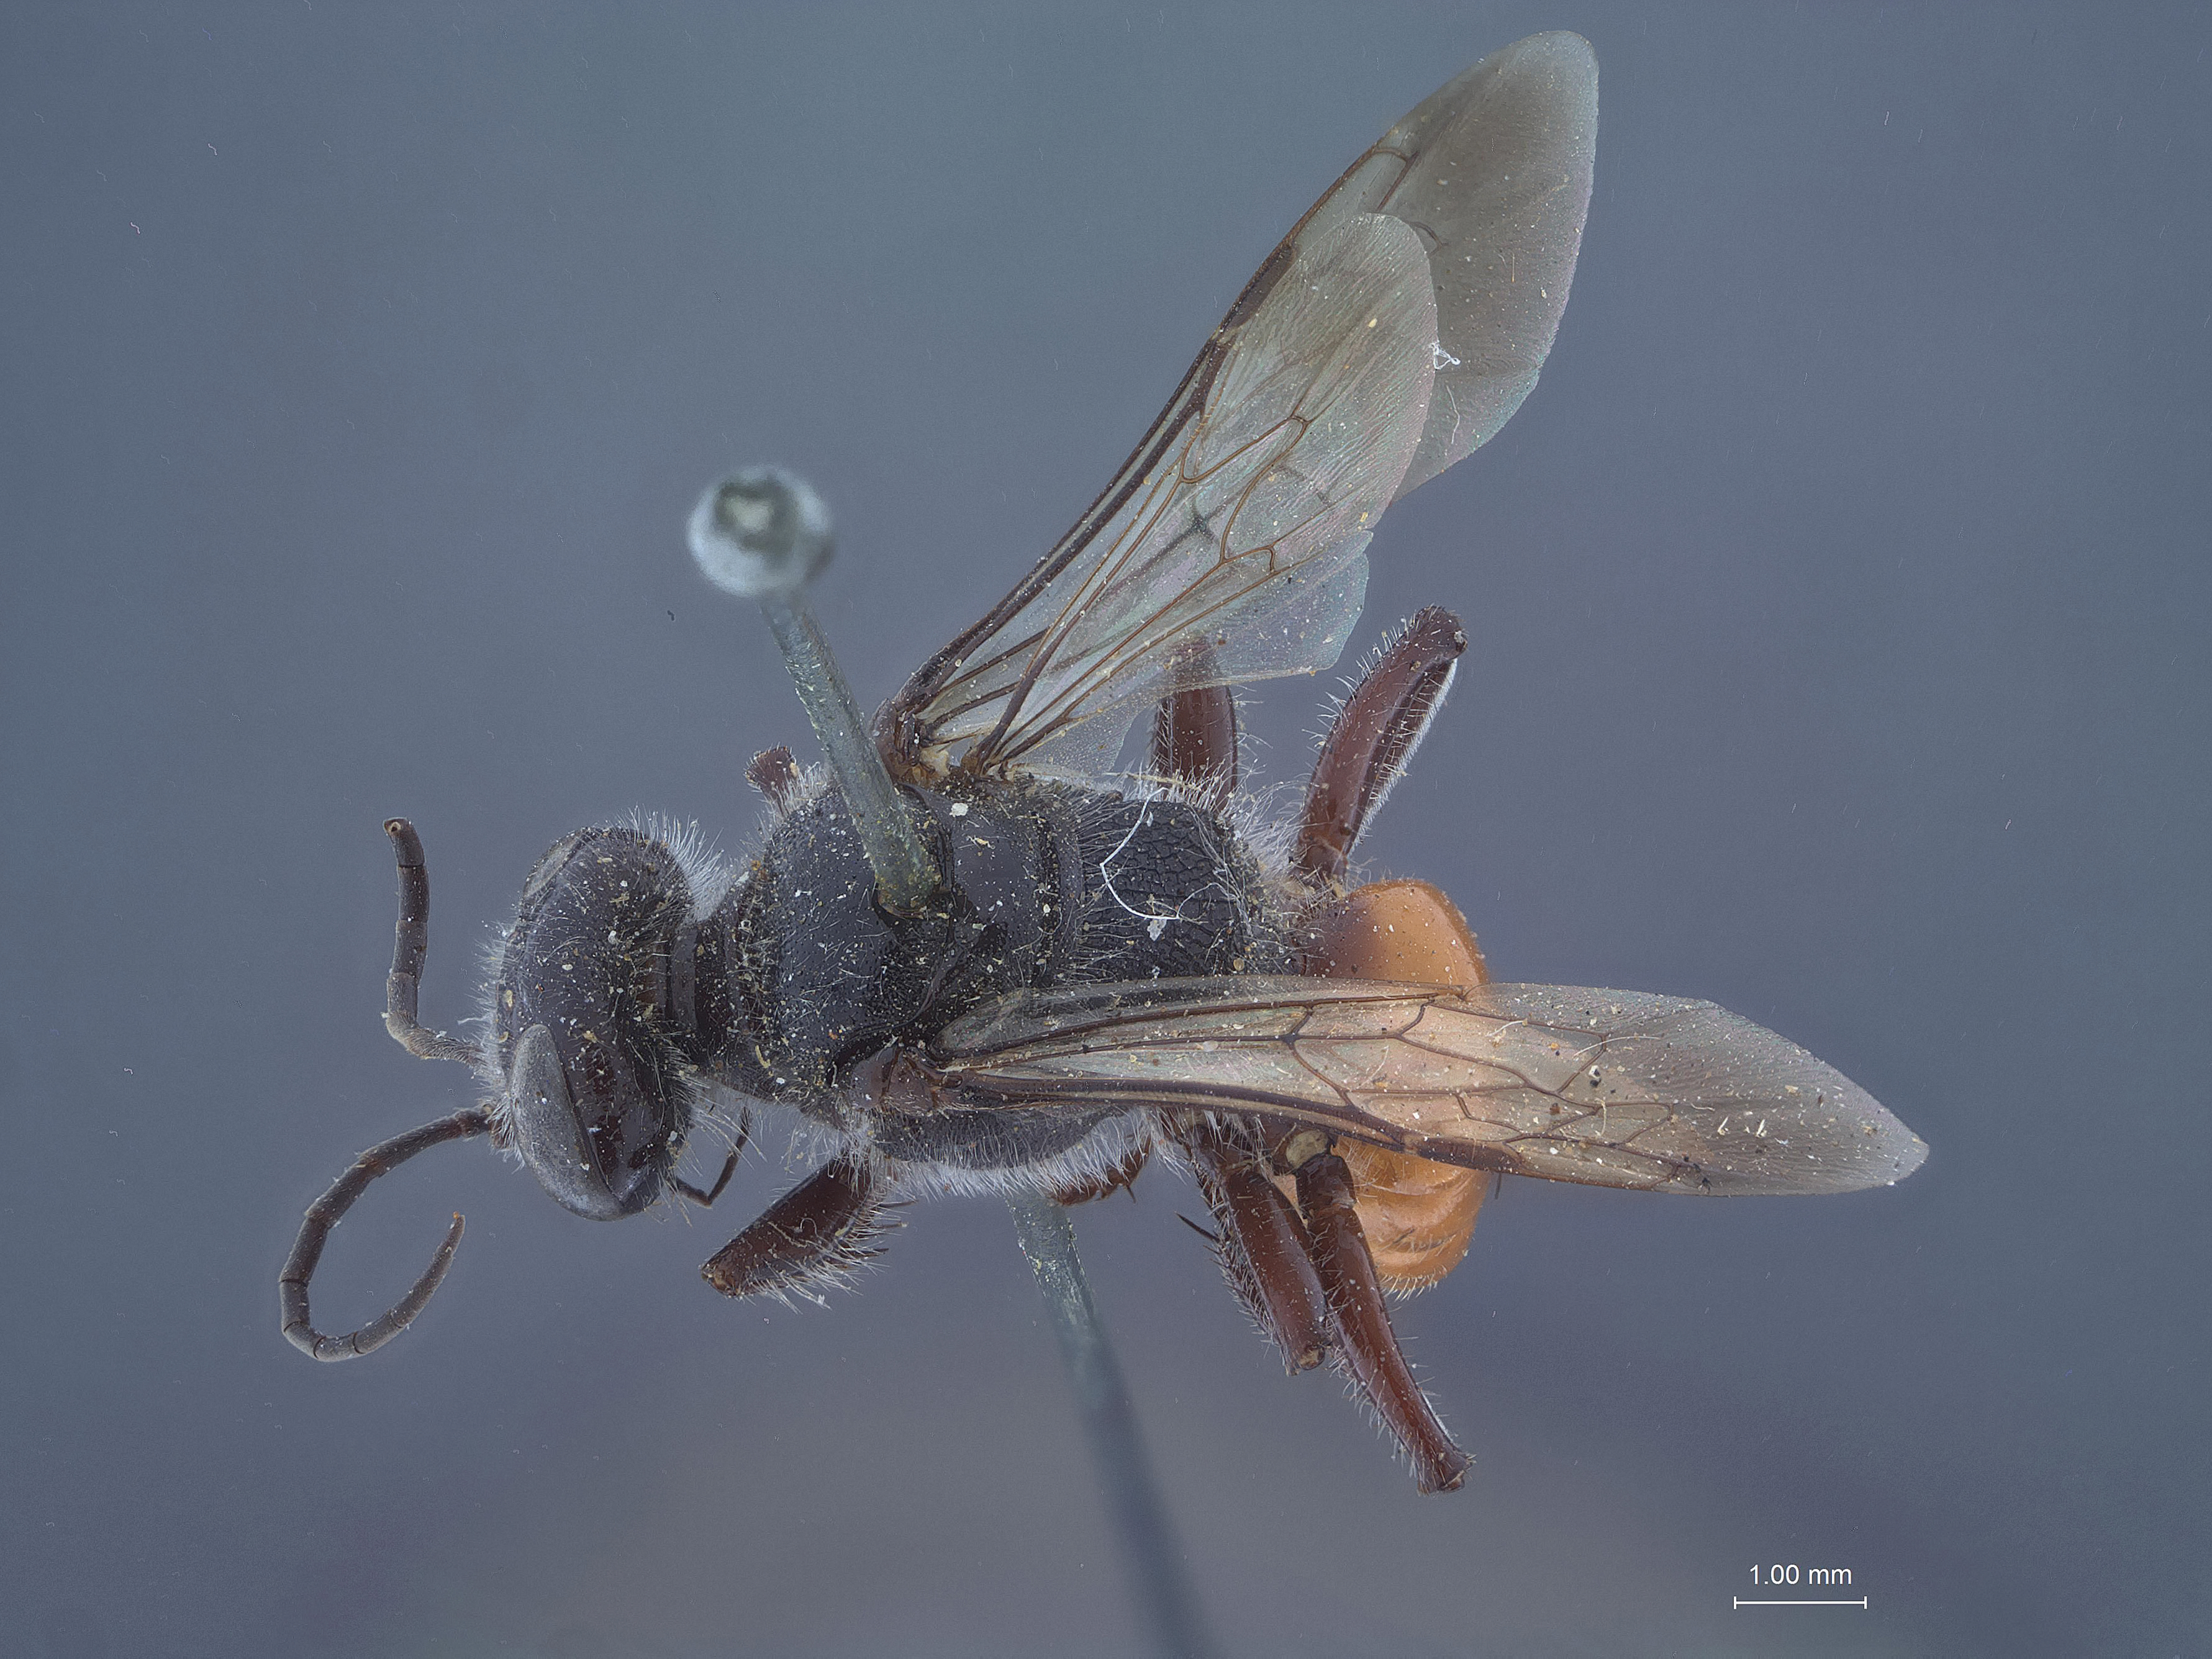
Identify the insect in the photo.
Astata rufiventris
